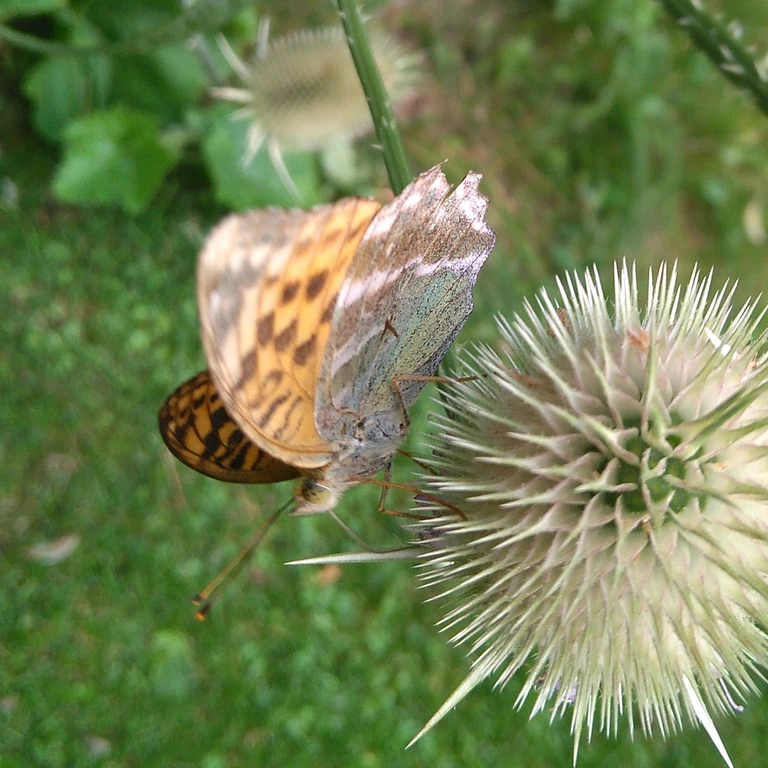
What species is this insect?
Argynnis paphia
